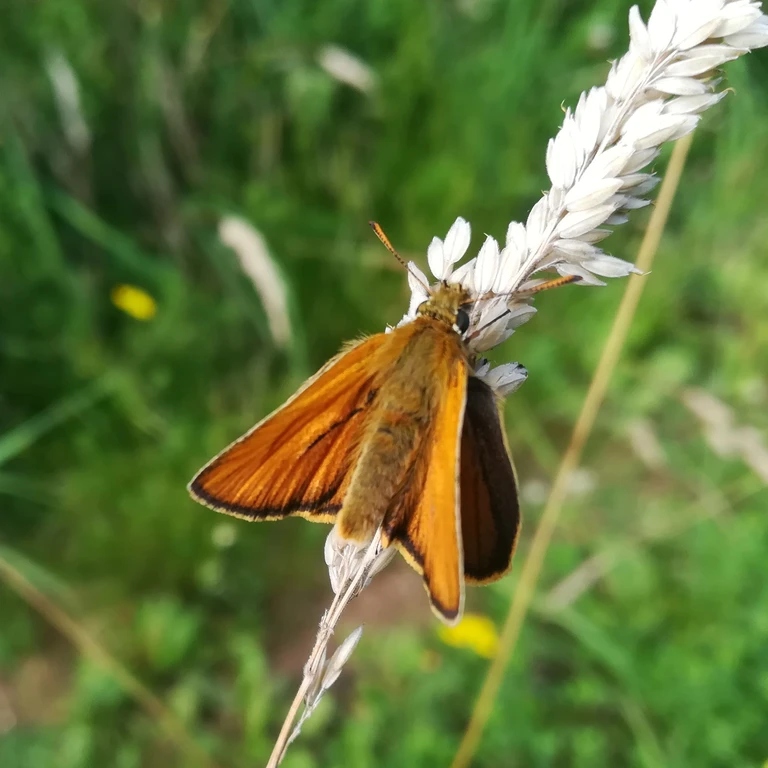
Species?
Thymelicus sylvestris
